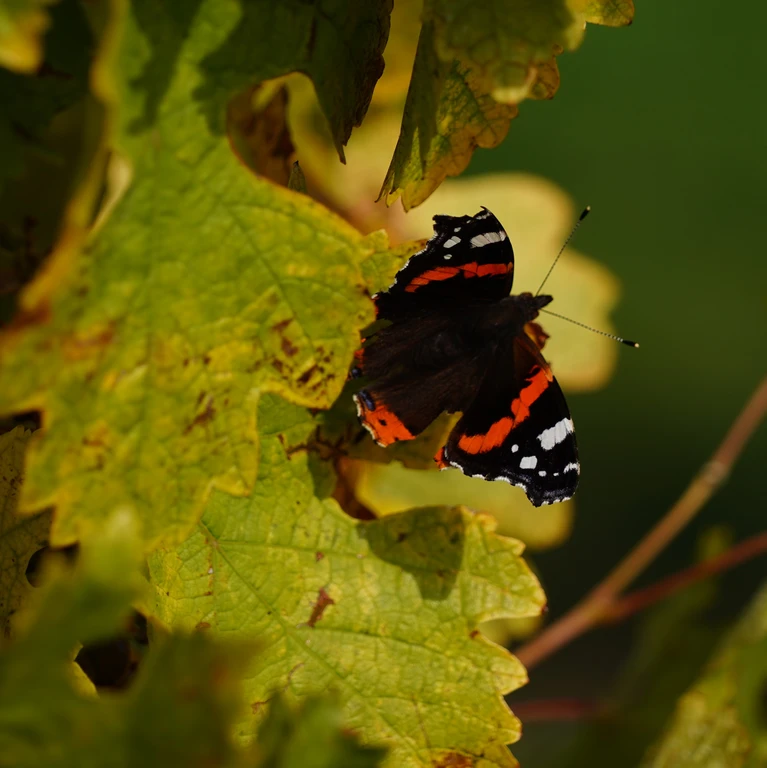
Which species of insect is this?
Vanessa atalanta
